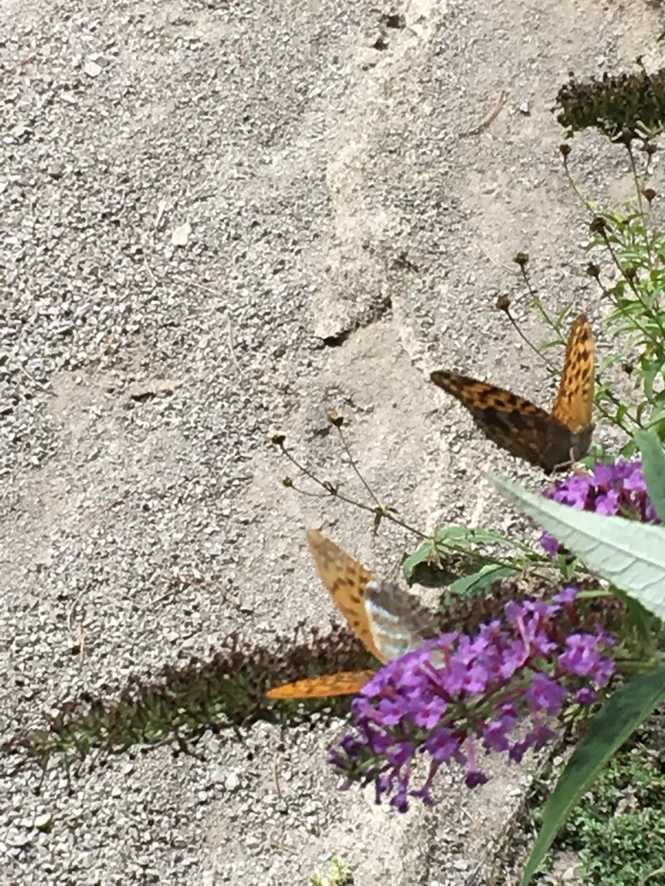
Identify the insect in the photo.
Argynnis paphia
